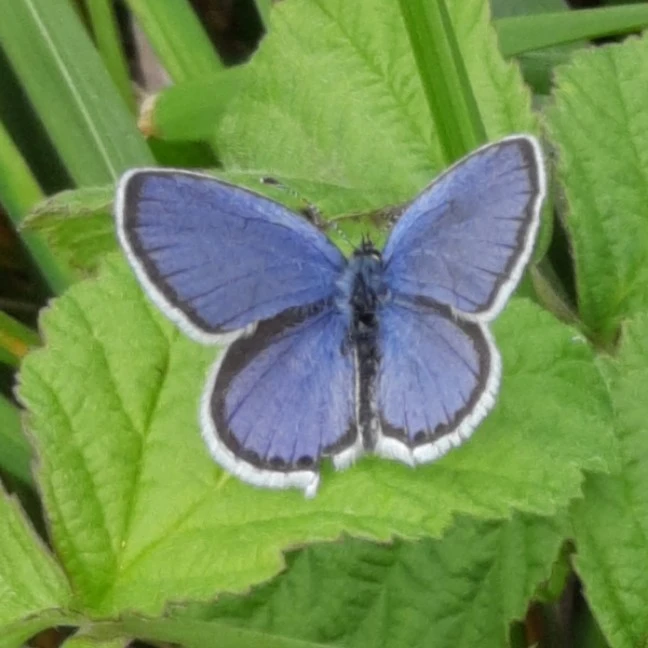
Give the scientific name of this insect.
Cupido argiades (also Elkalyce argiades)
